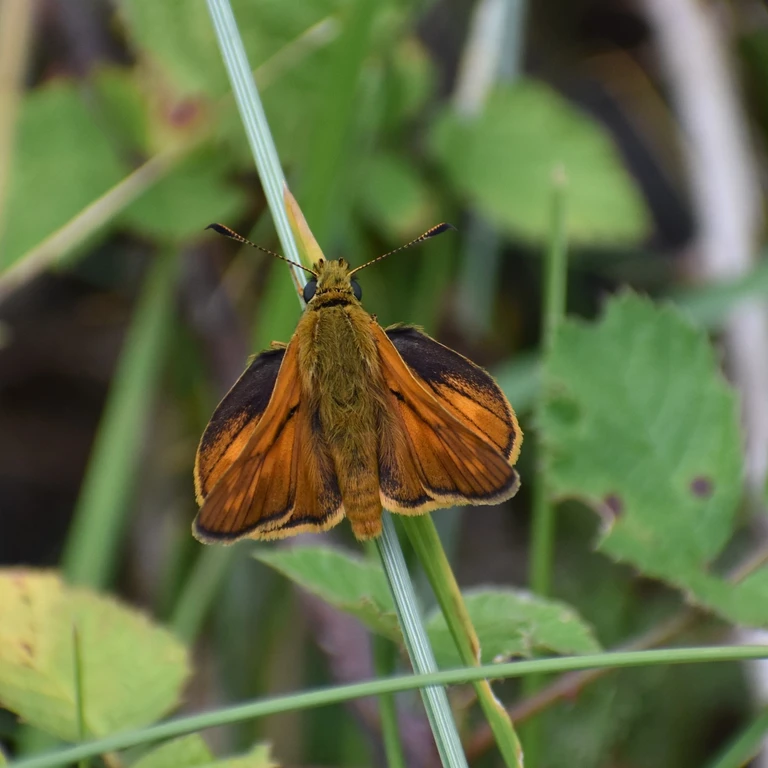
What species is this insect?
Ochlodes sylvanus (also Ochlodes venata)
